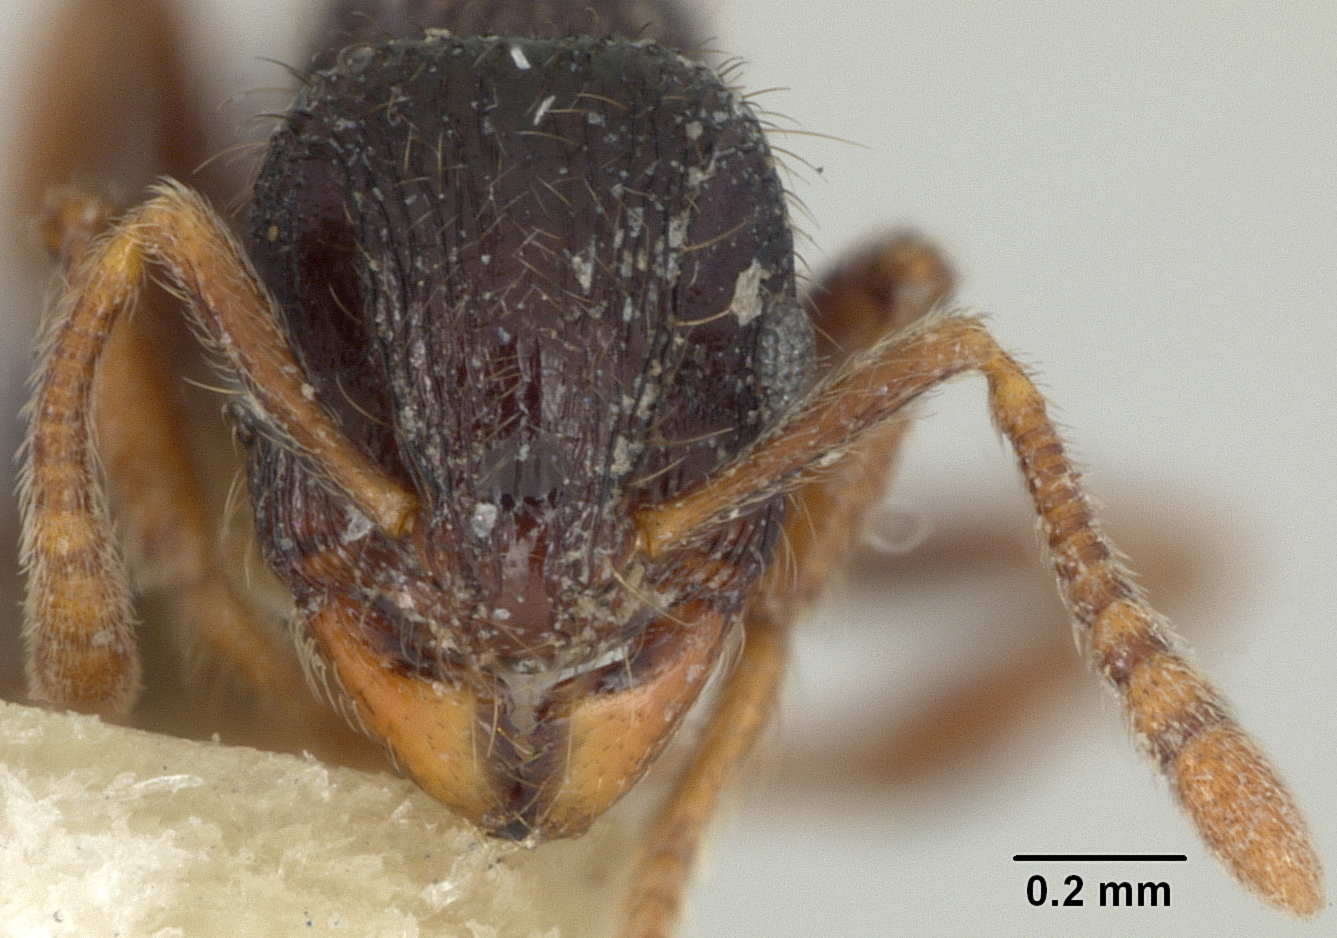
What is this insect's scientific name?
Rogeria striatella
